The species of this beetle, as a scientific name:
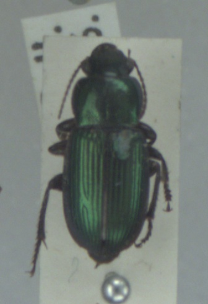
Harpalus affinis
